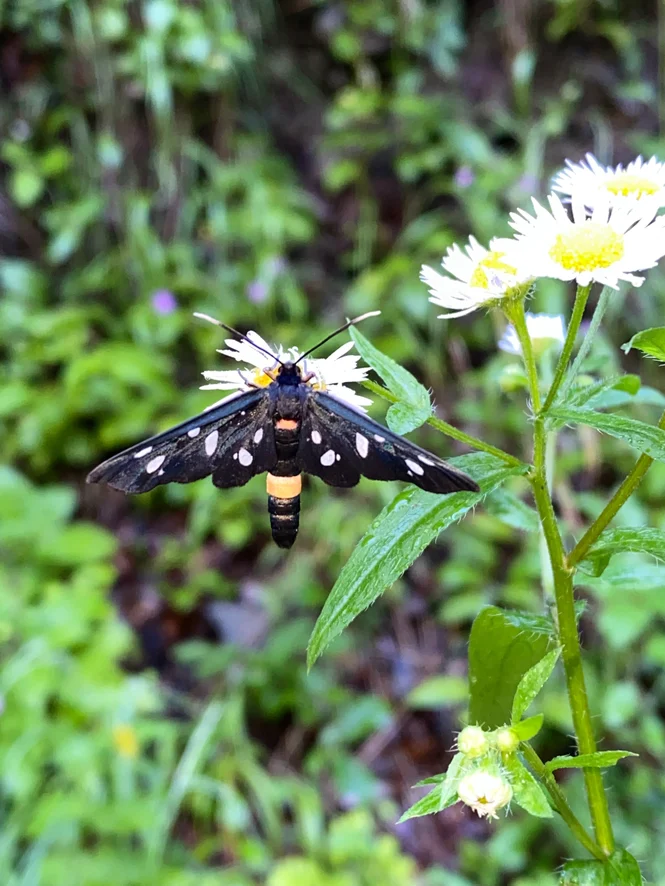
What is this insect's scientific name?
Amata phegea
